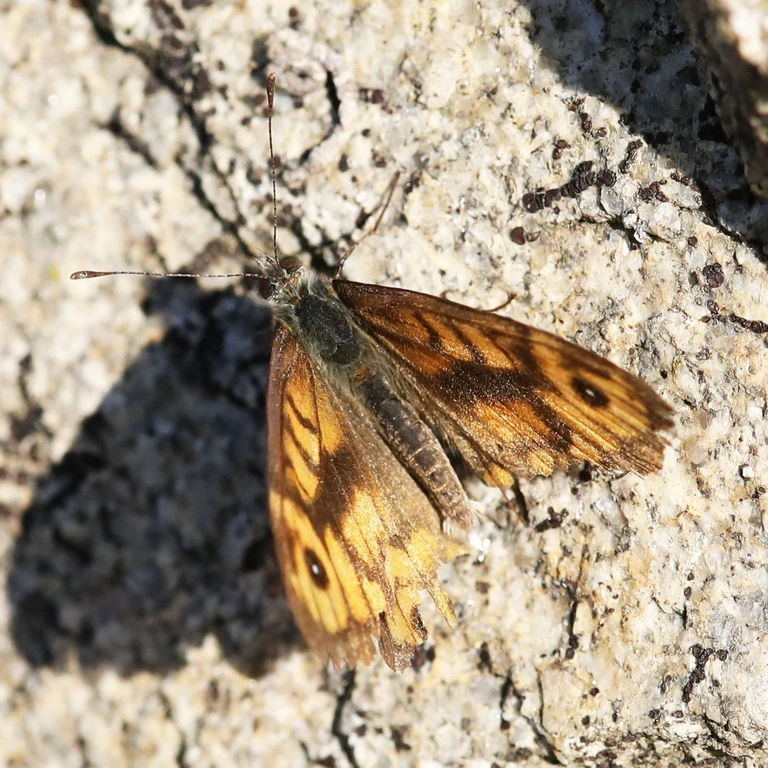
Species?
Lasiommata megera (also Pararge megera)
